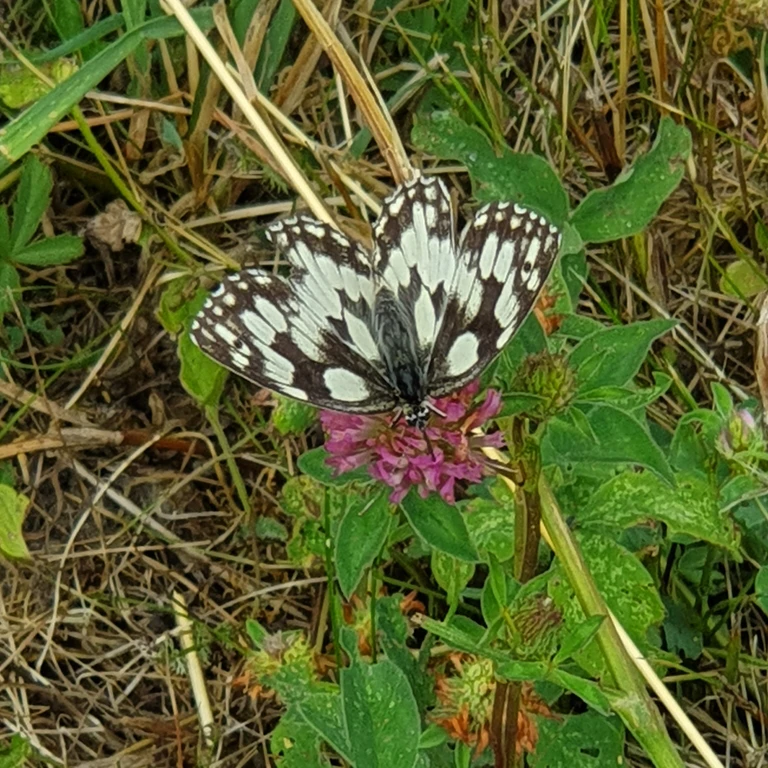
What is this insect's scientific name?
Melanargia galathea
